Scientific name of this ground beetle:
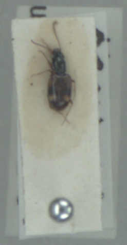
Bembidion articulatum
